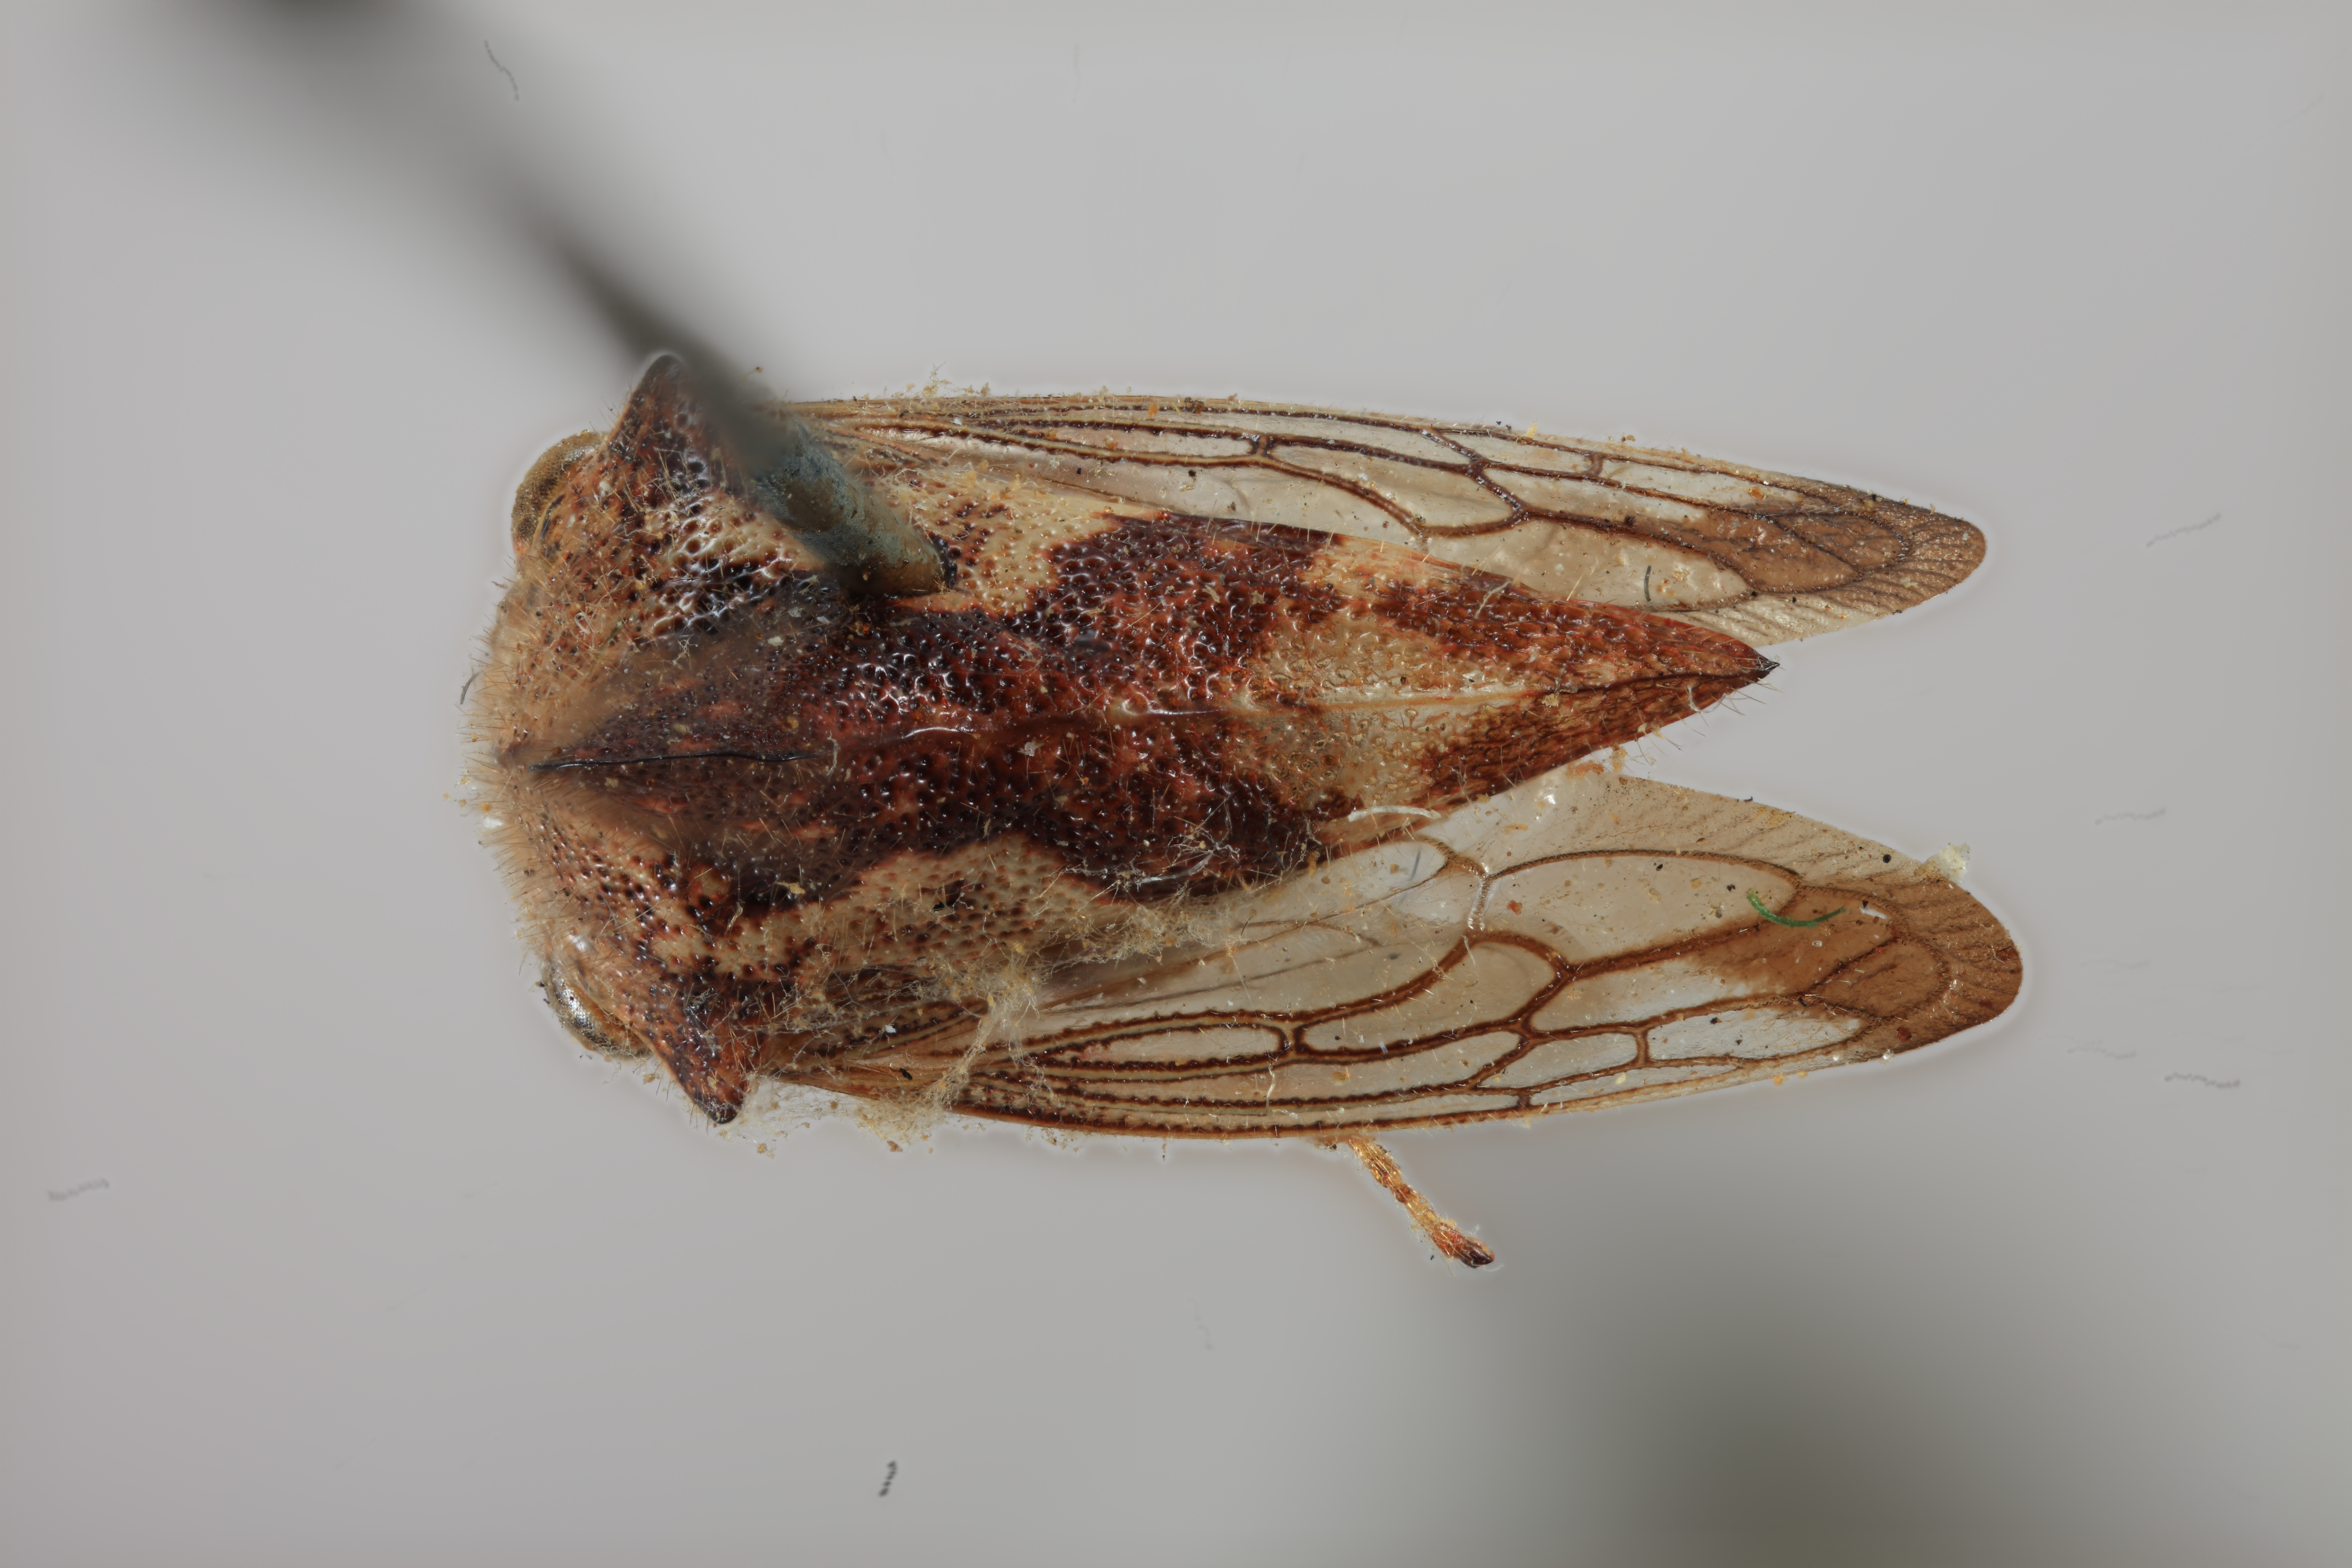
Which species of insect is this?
Thelia crataegi
